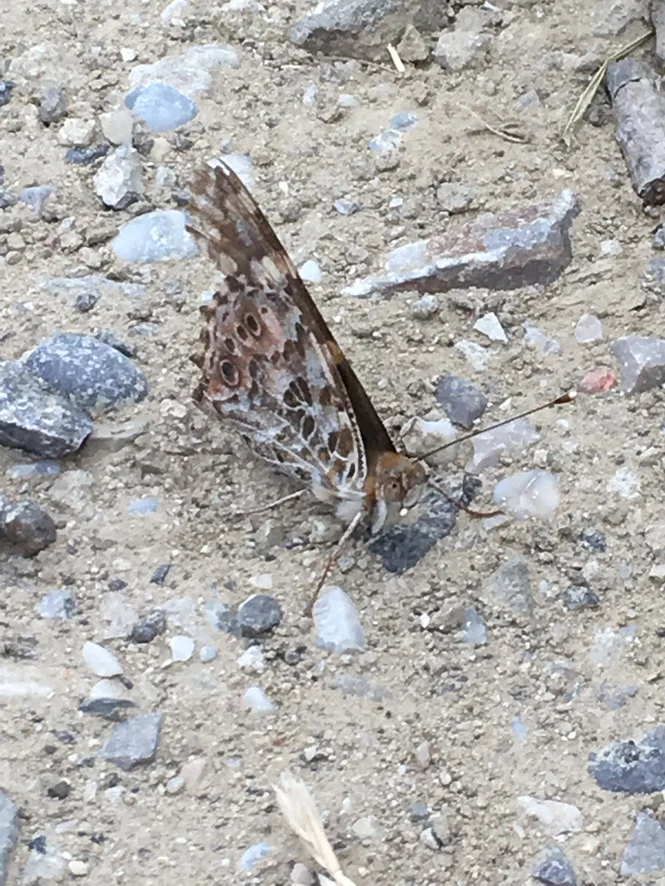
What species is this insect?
Vanessa cardui
